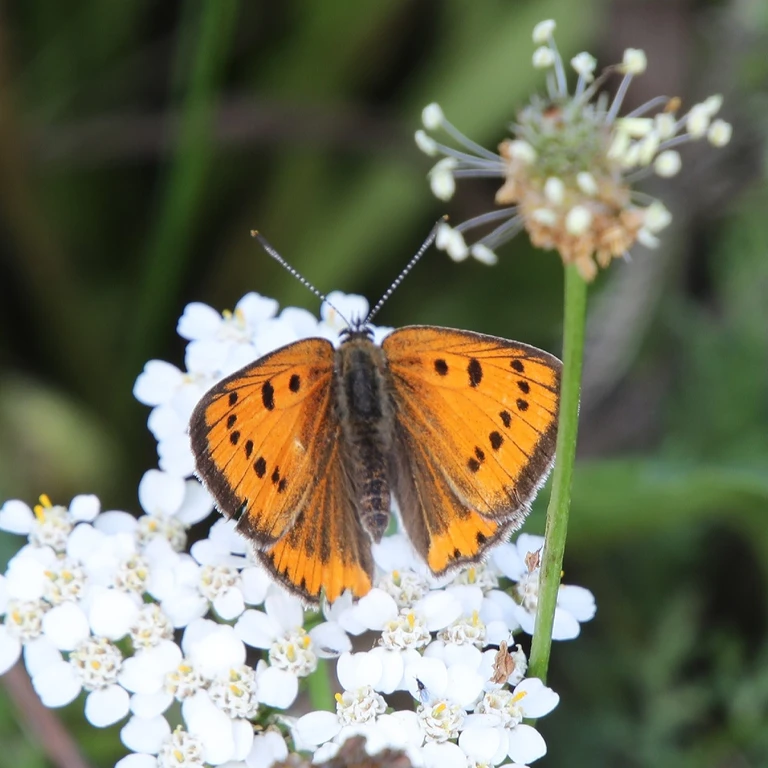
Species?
Lycaena dispar
